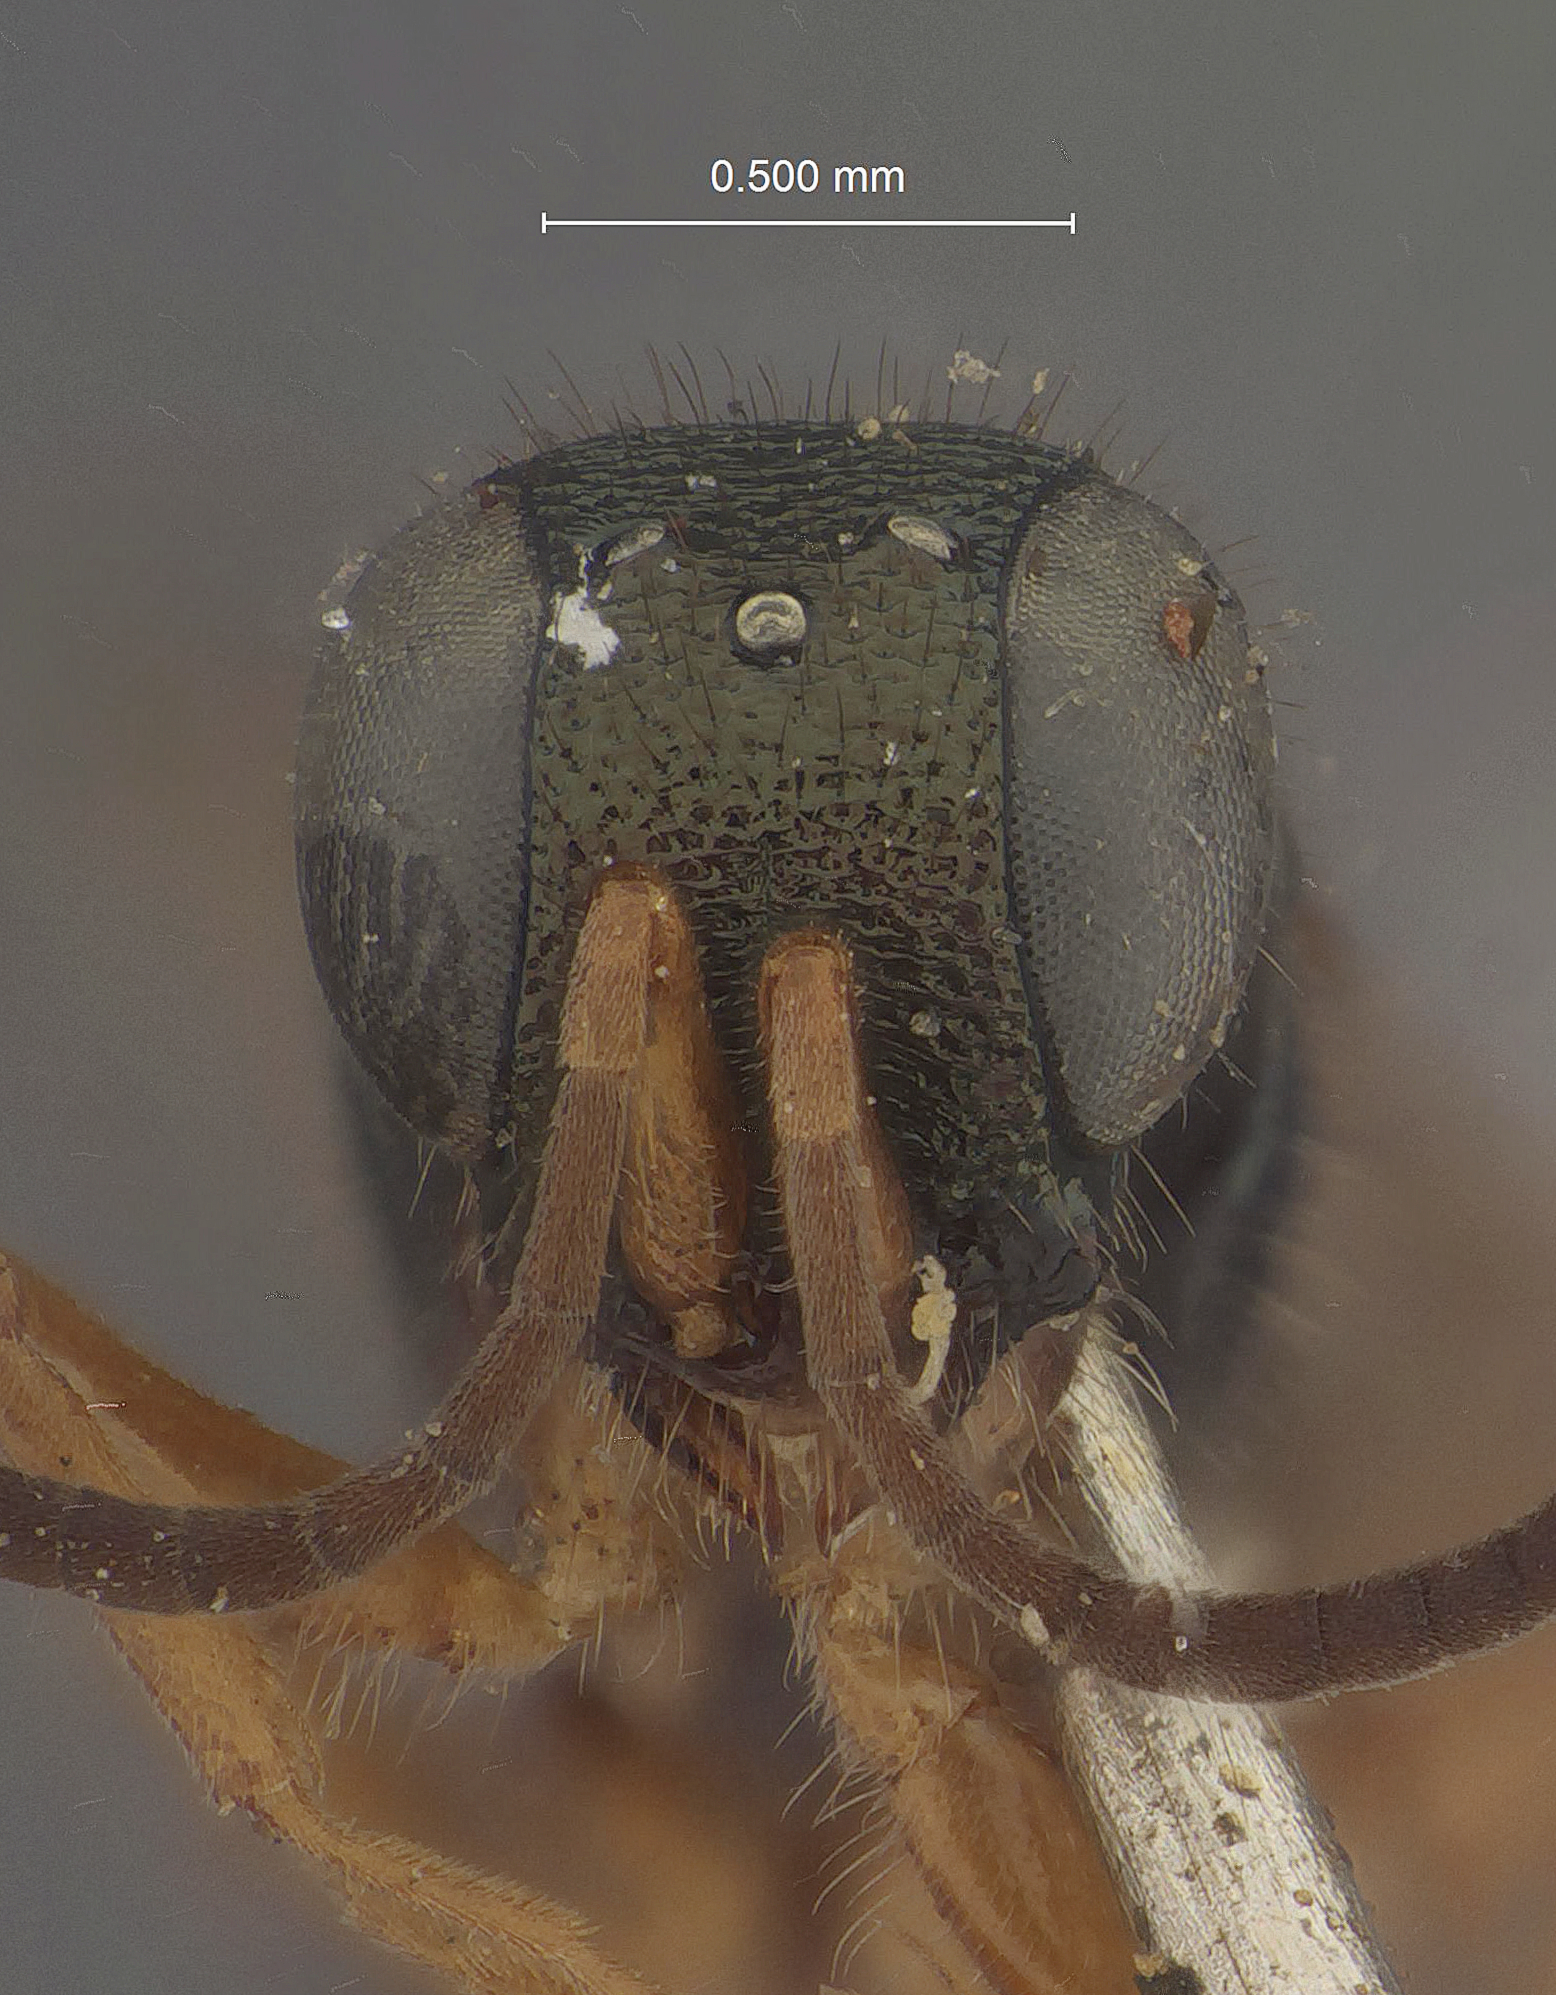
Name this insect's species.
Mesitiopterus kahlii
